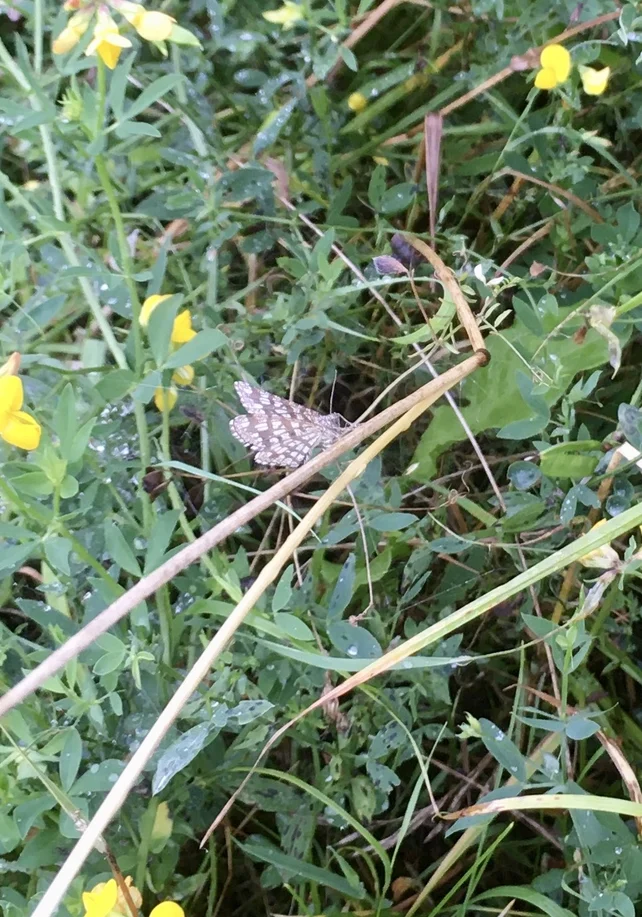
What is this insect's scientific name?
Chiasmia clathrata
